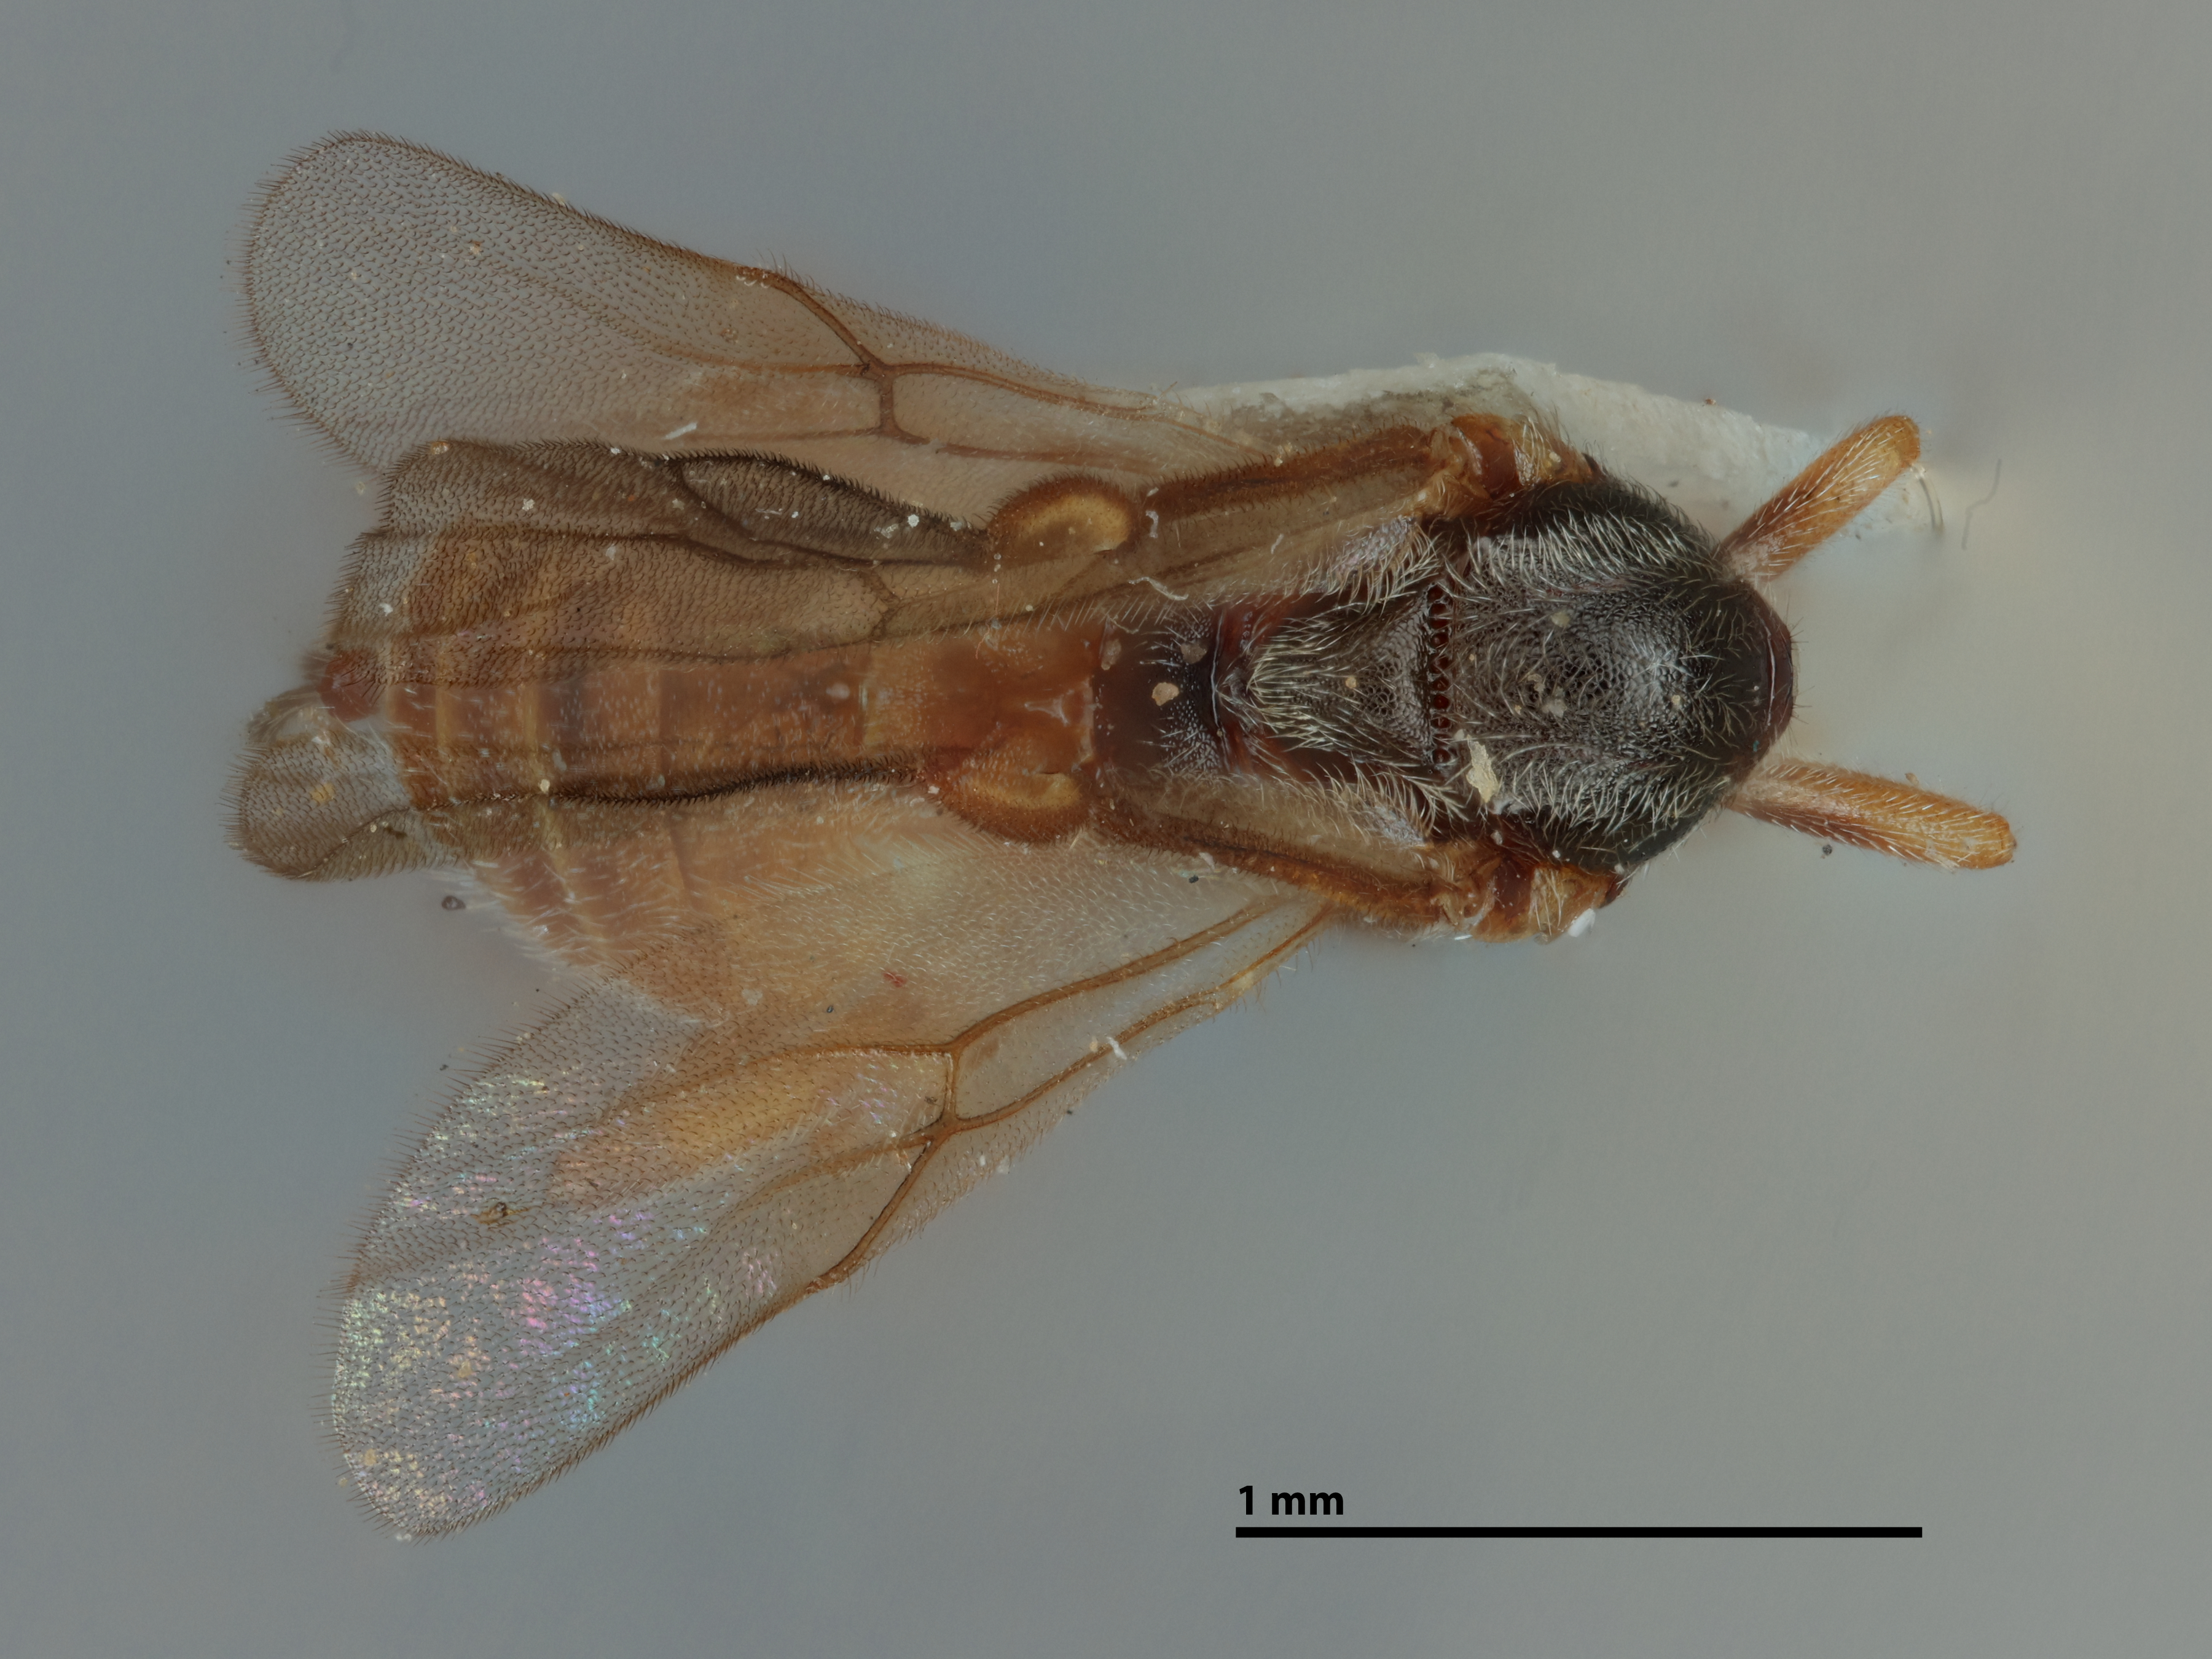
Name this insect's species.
Habrobracon platynotae
